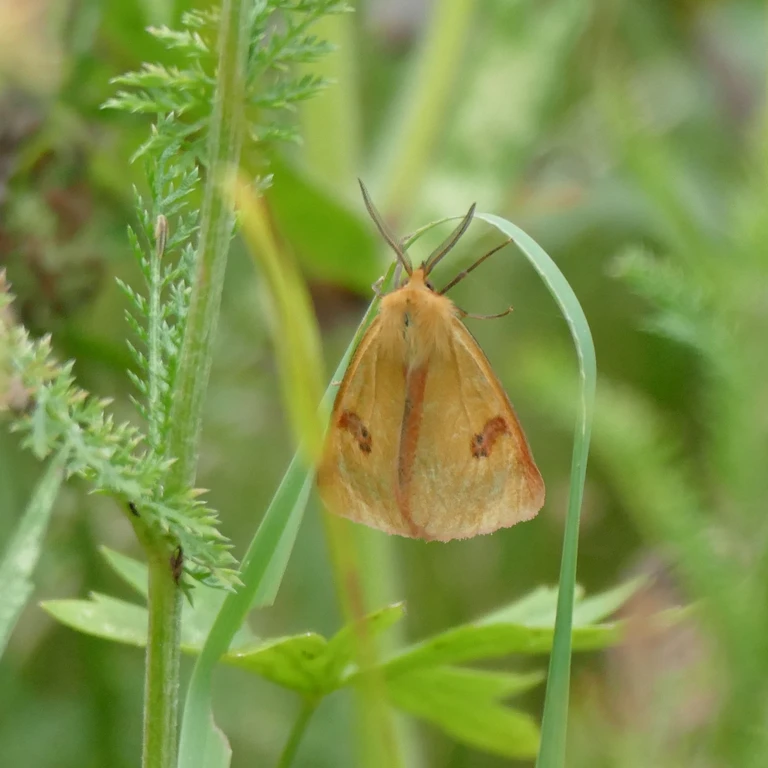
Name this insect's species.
Diacrisia sannio
